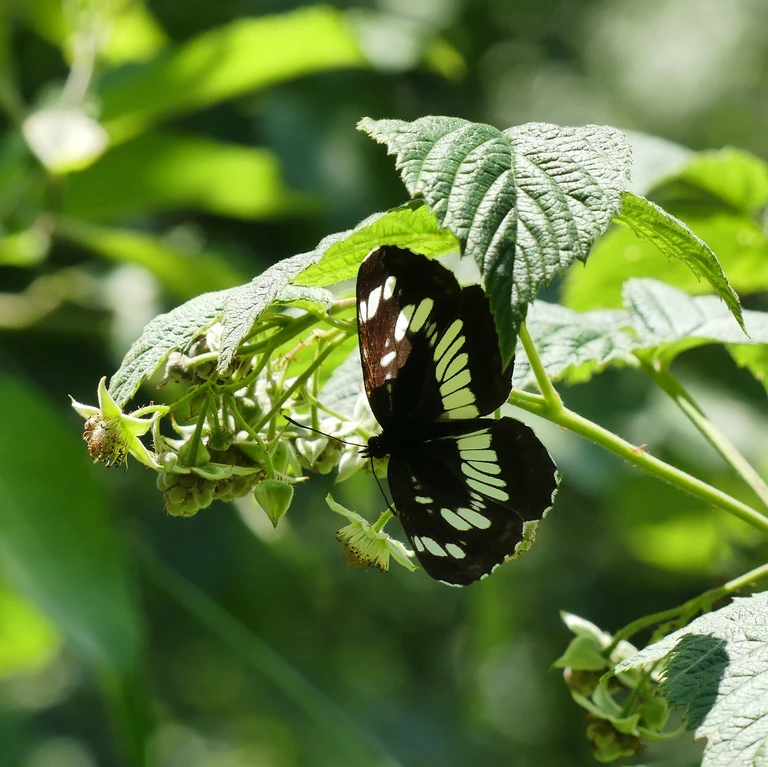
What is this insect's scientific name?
Neptis rivularis
